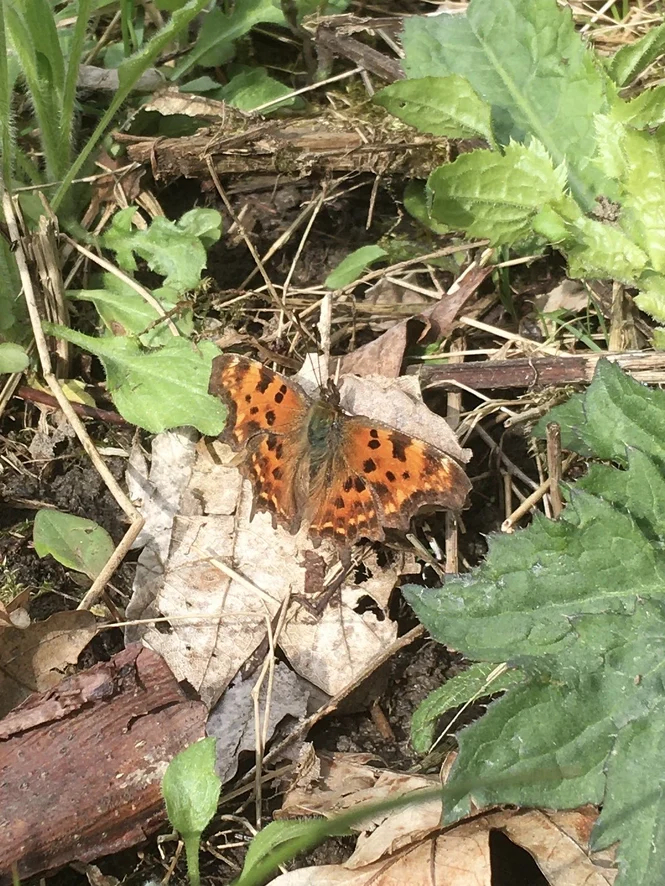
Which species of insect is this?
Polygonia c-album
